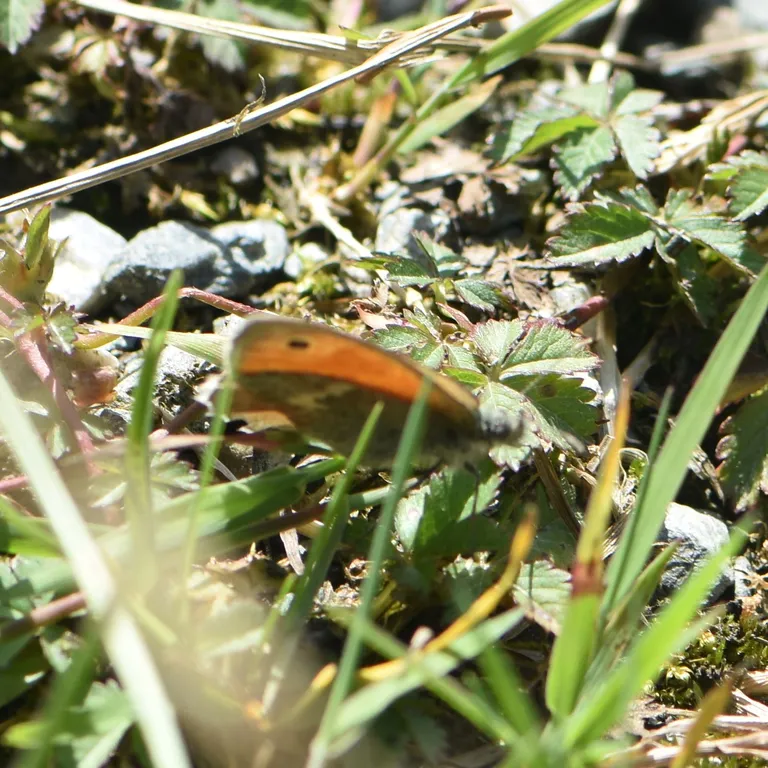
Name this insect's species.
Coenonympha pamphilus
